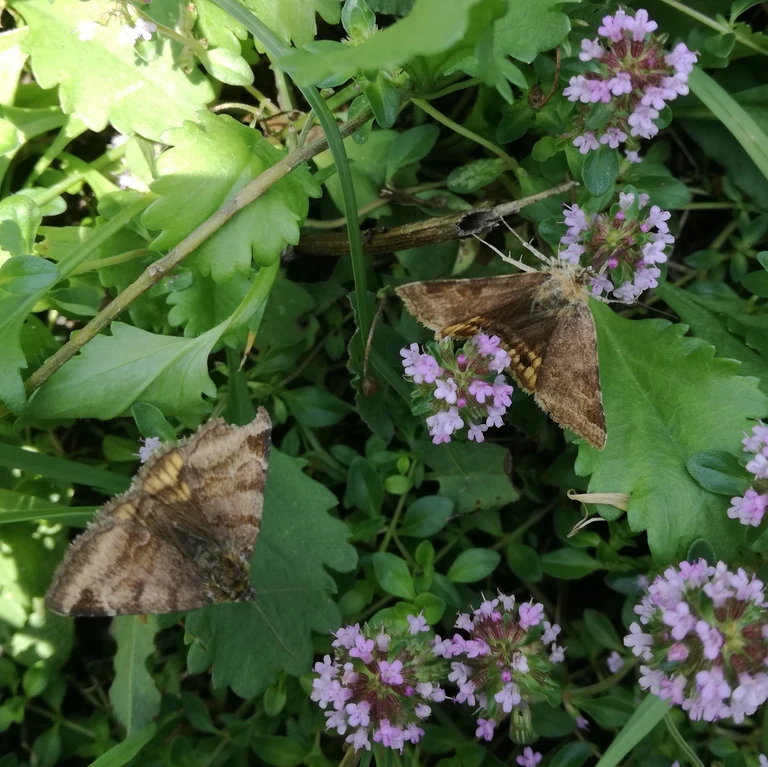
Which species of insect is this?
Euclidia glyphica
